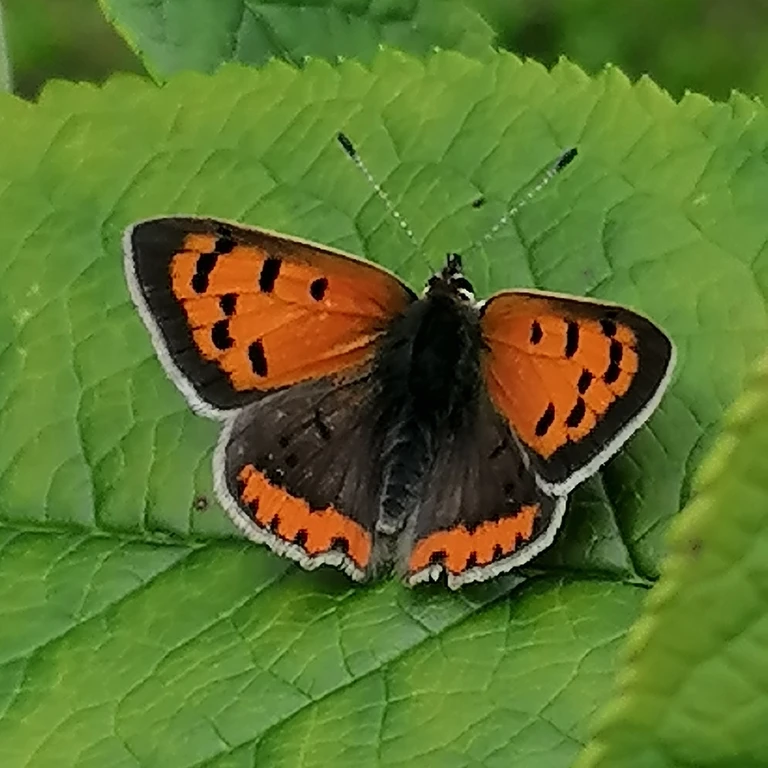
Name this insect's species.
Lycaena phlaeas
